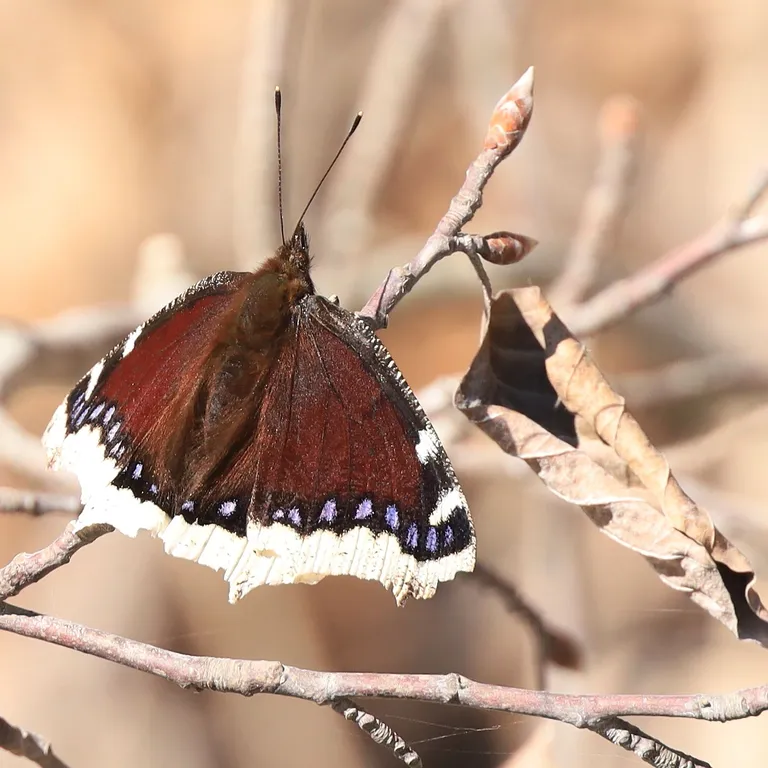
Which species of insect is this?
Nymphalis antiopa
